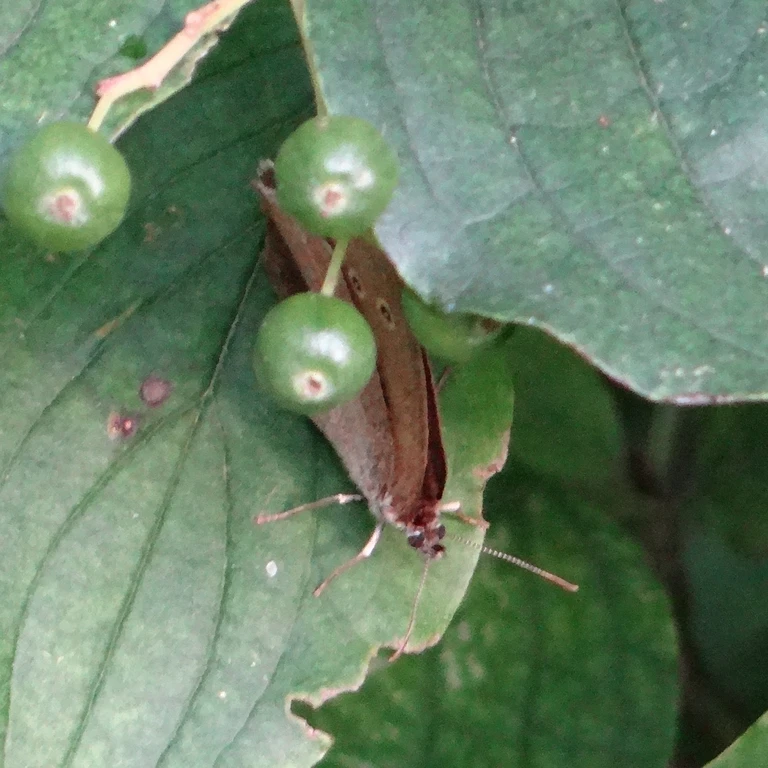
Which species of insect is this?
Aphantopus hyperantus
